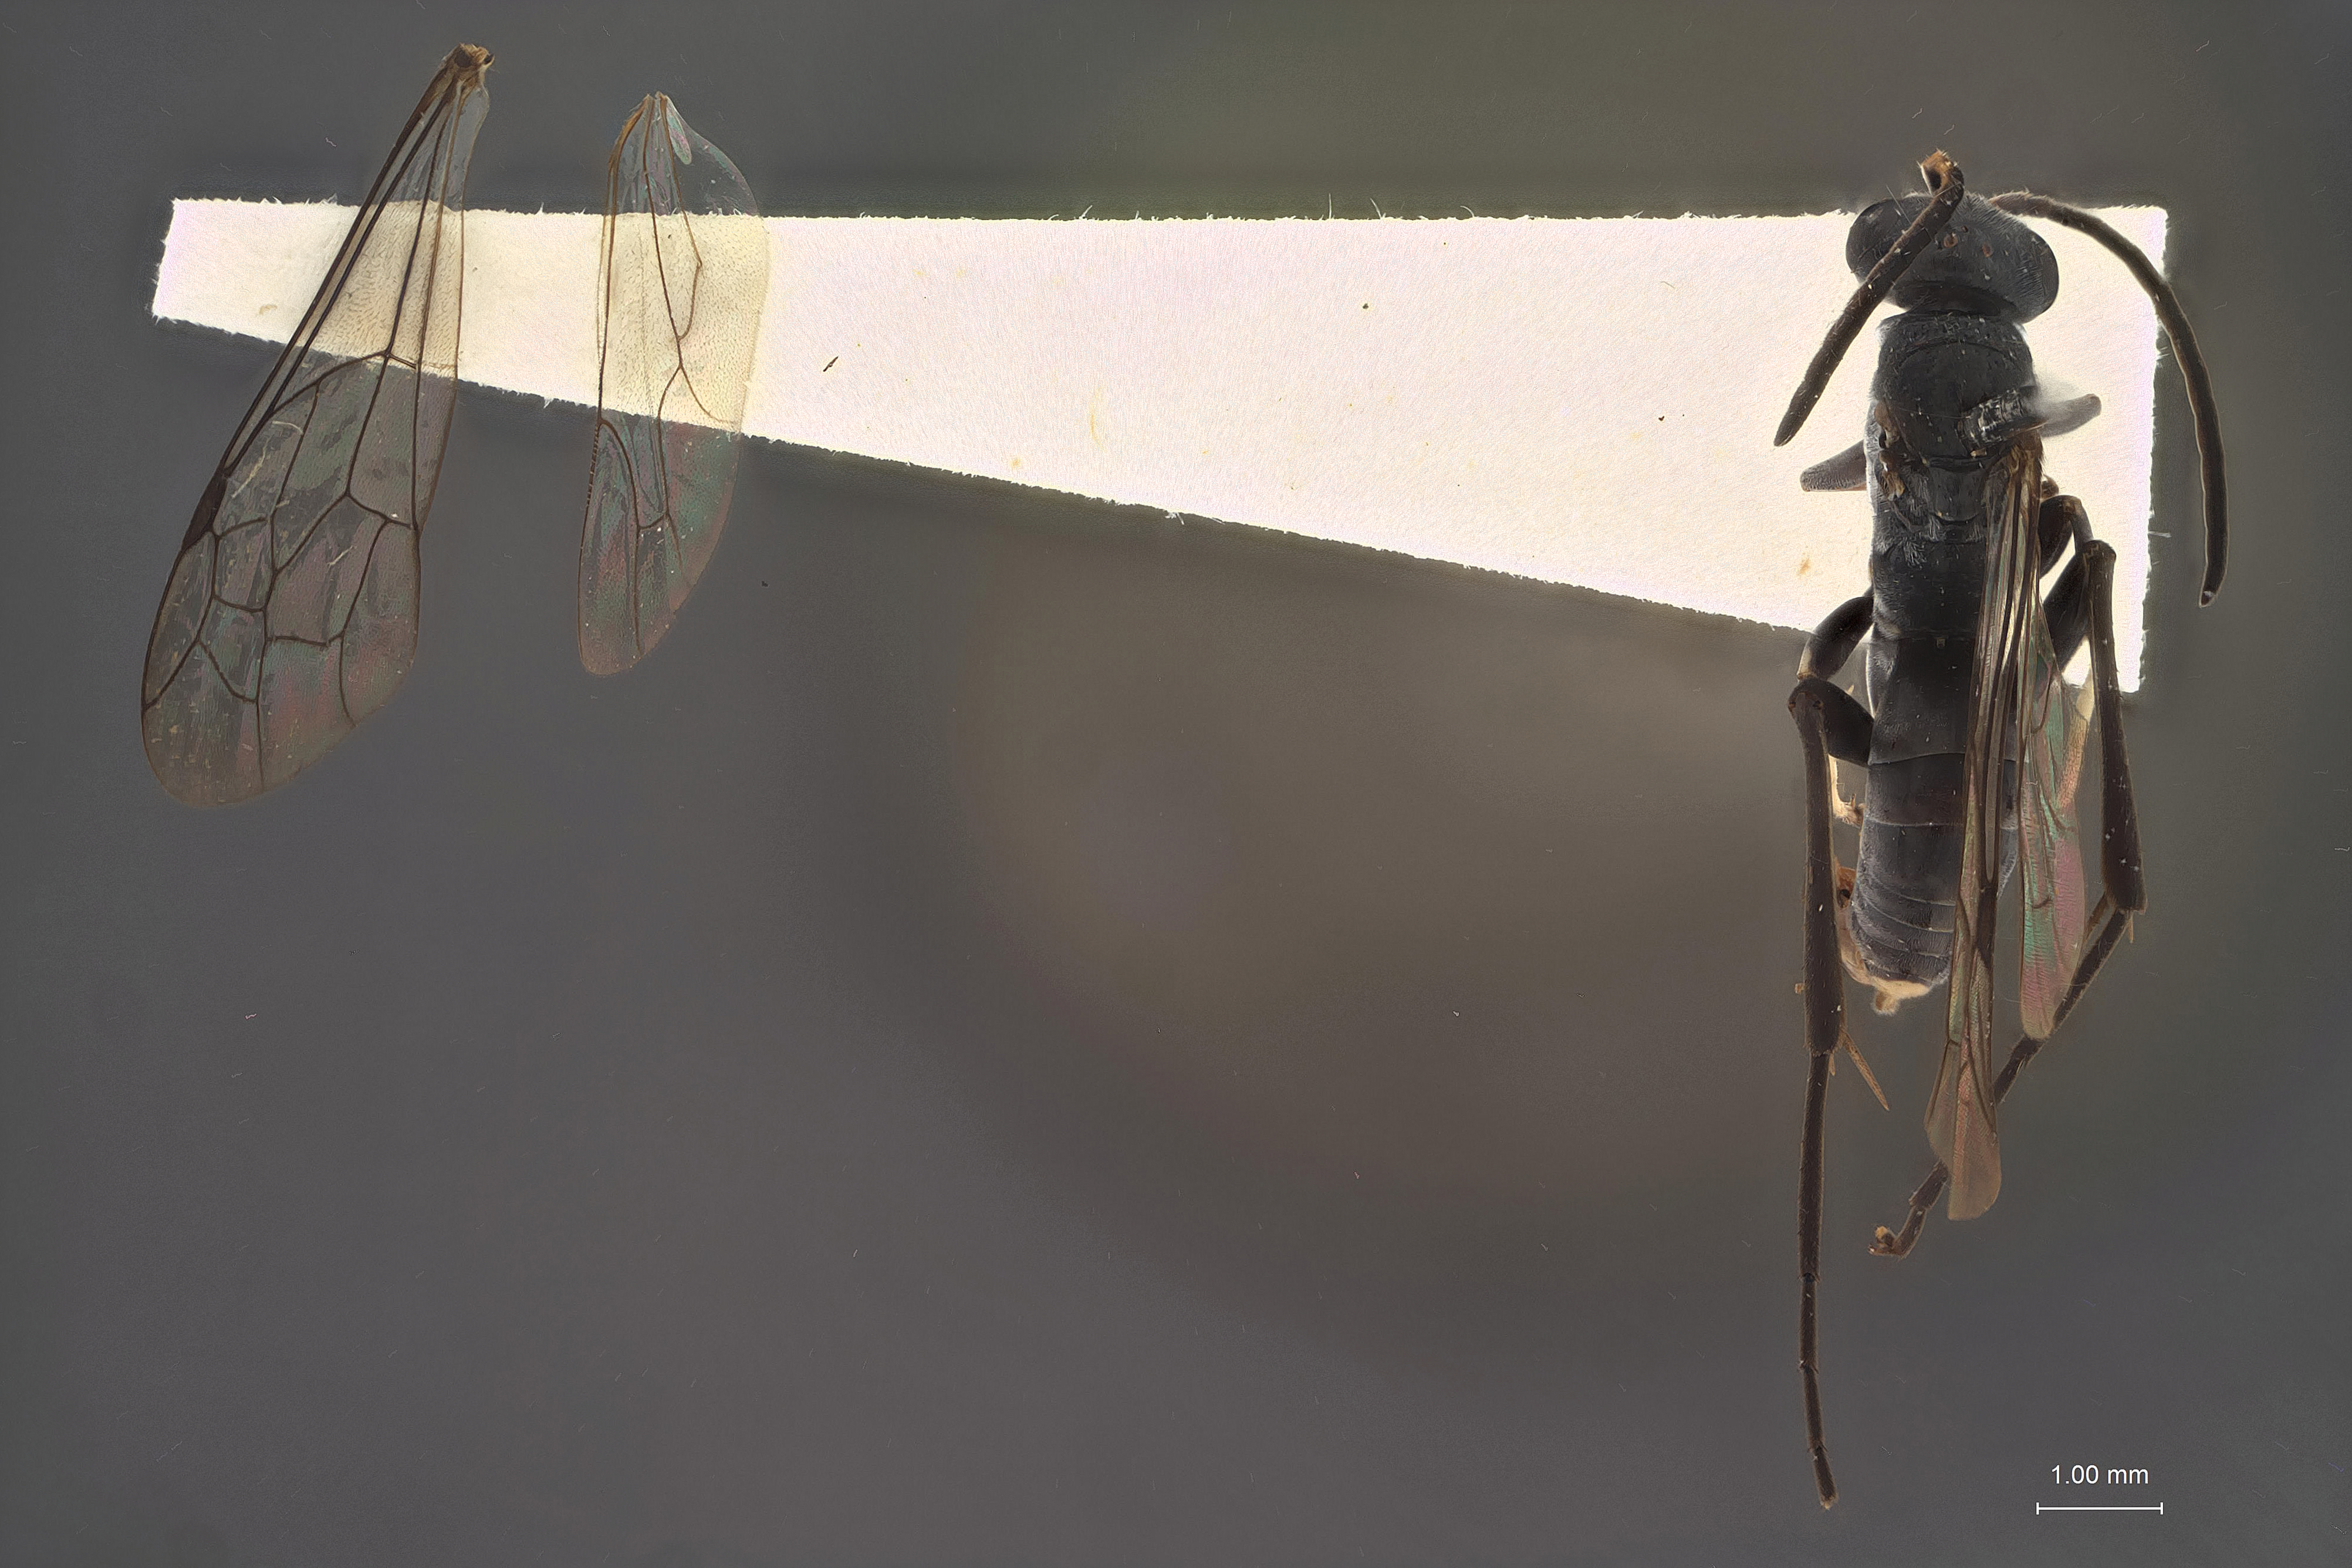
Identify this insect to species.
Ceropales pygmaeus
